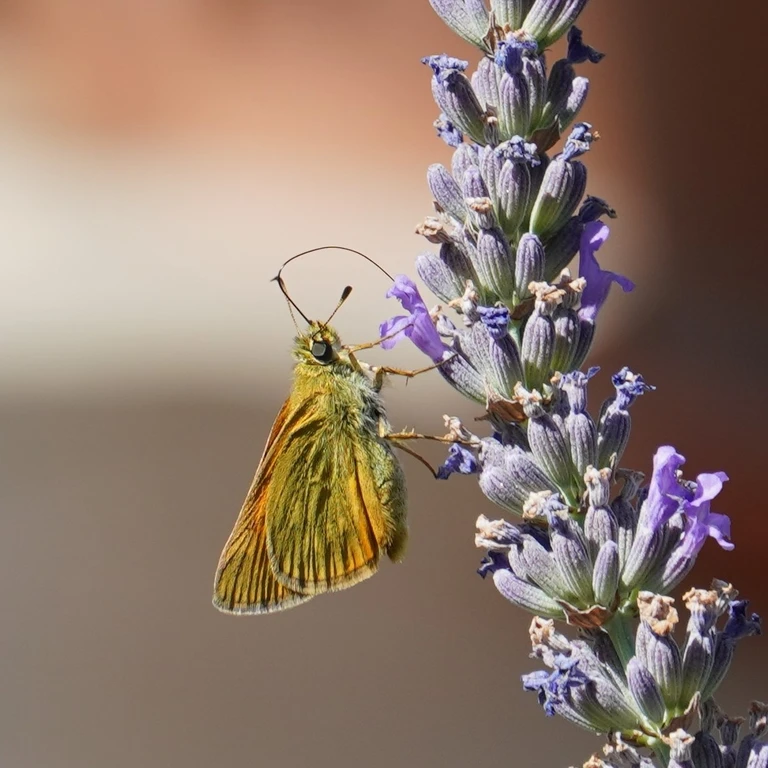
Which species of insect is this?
Ochlodes sylvanus (also Ochlodes venata)
